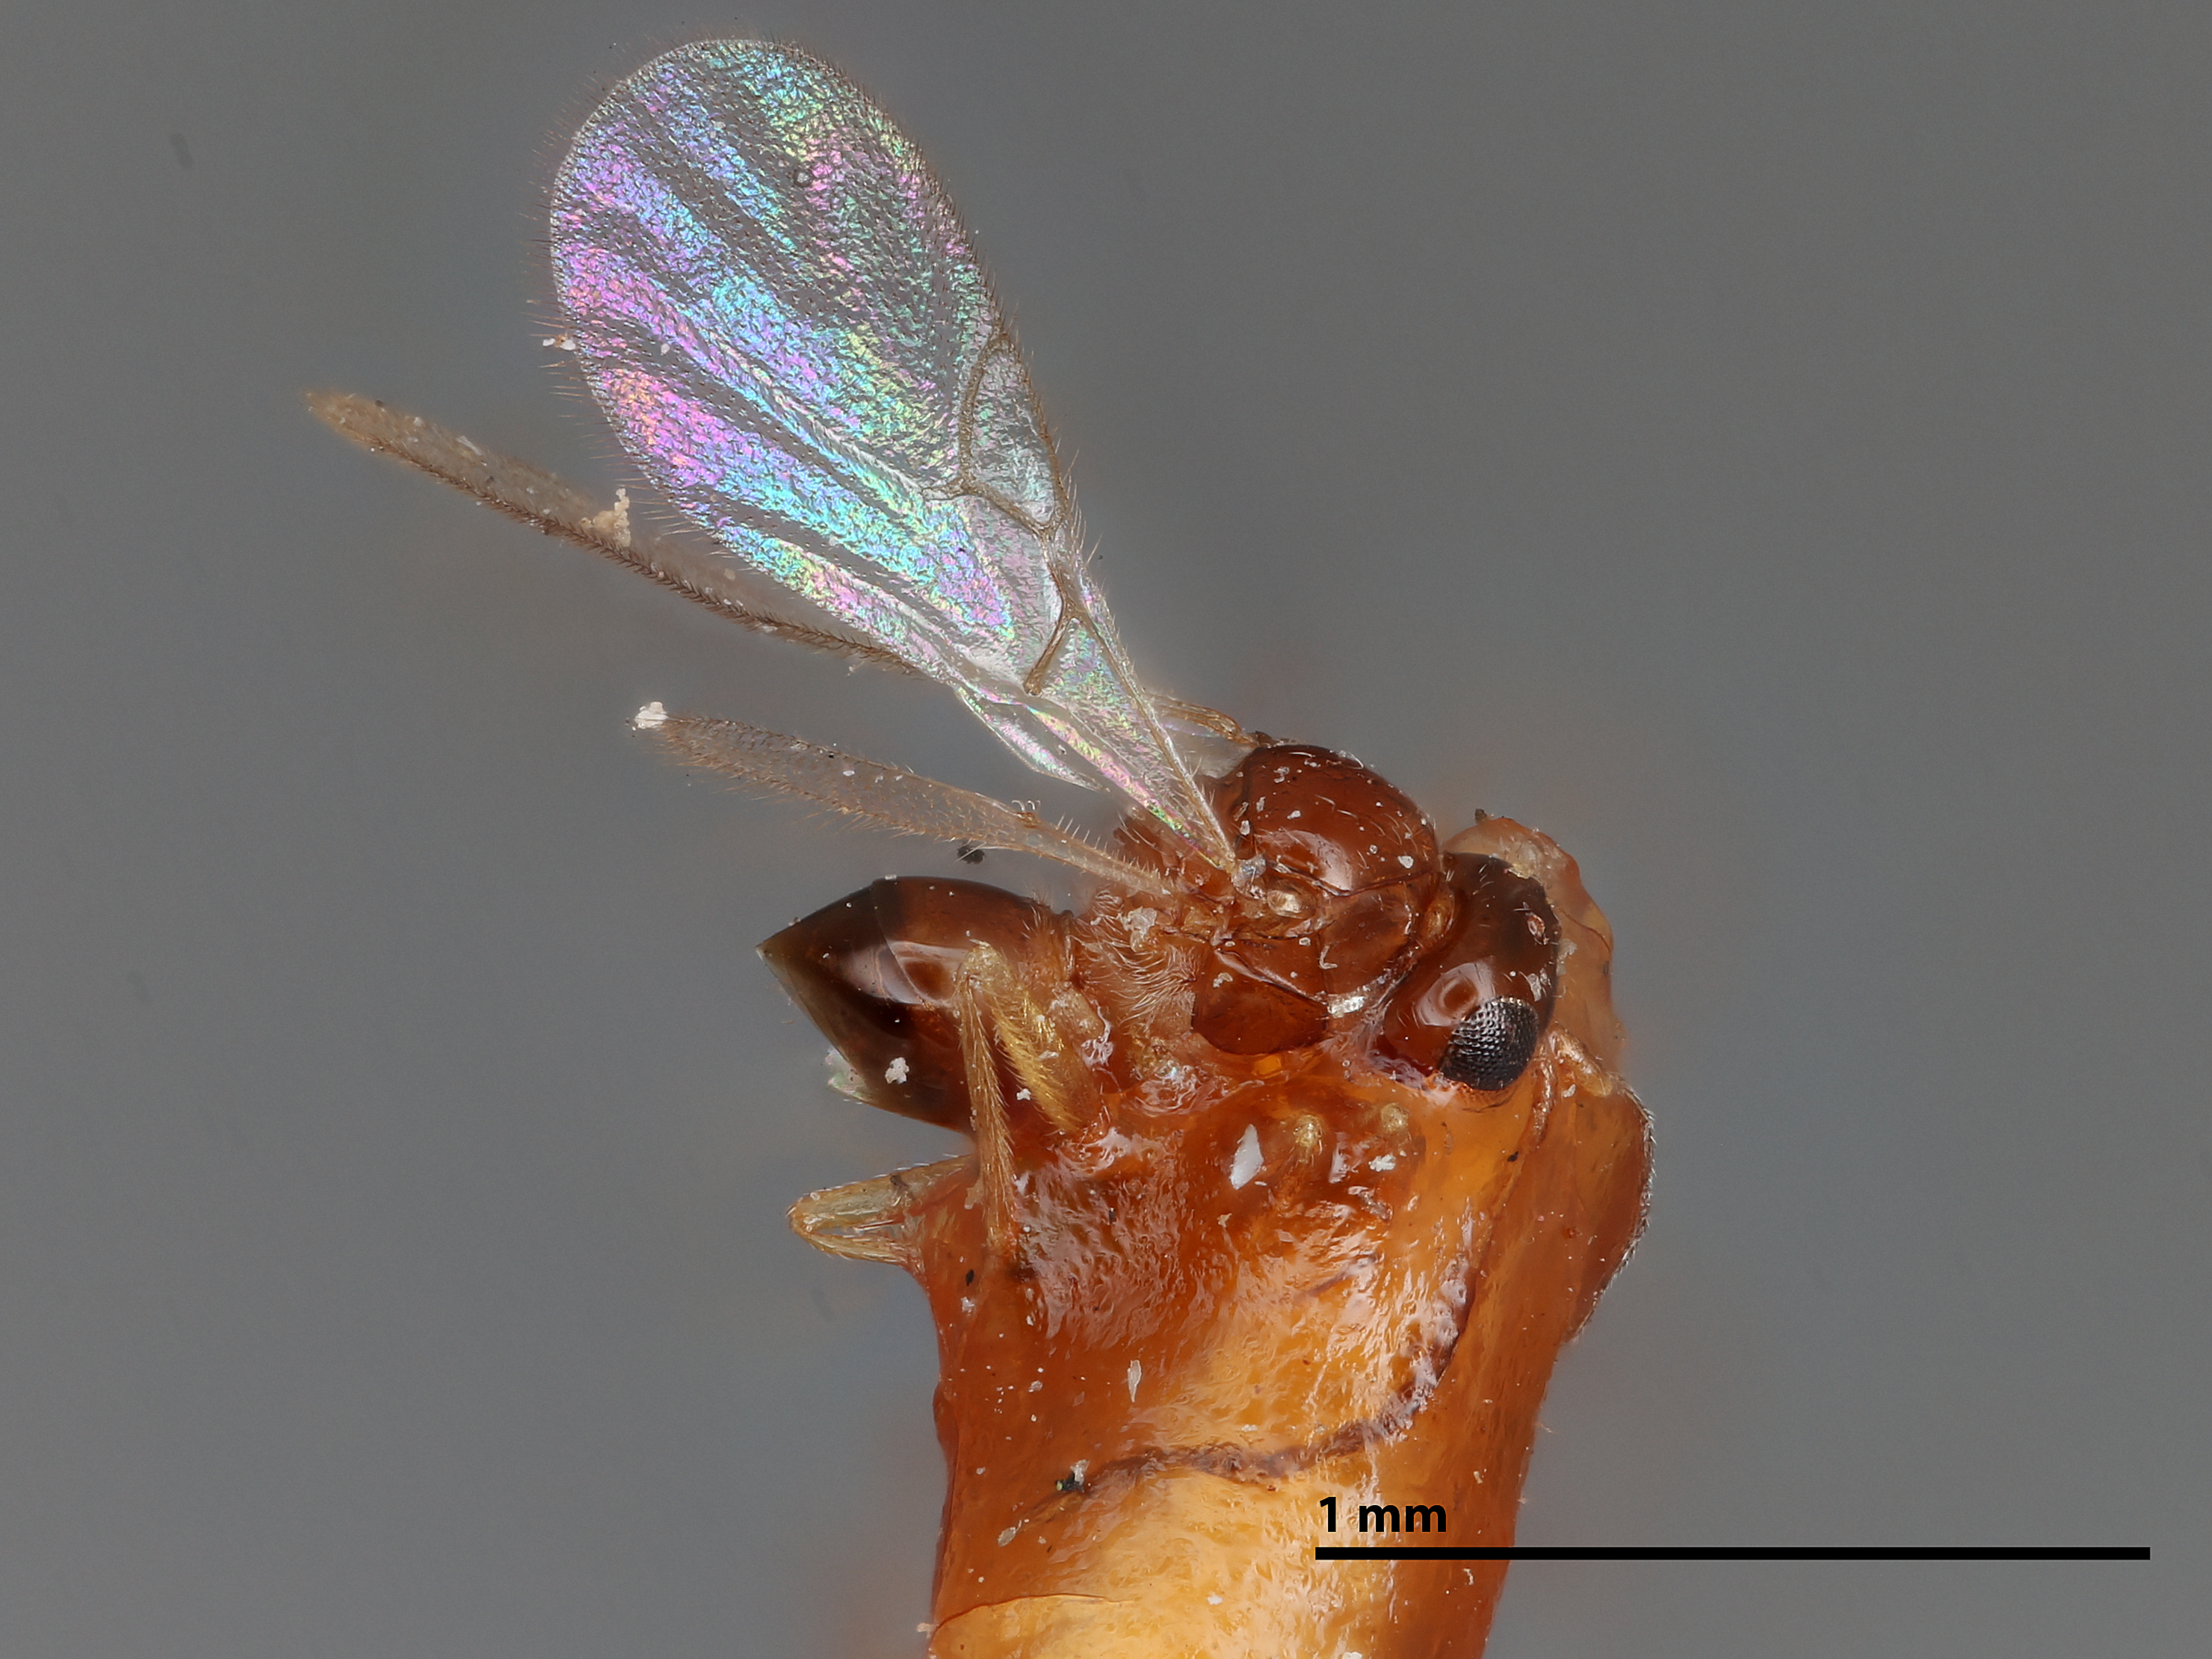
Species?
Allotria brassicae
